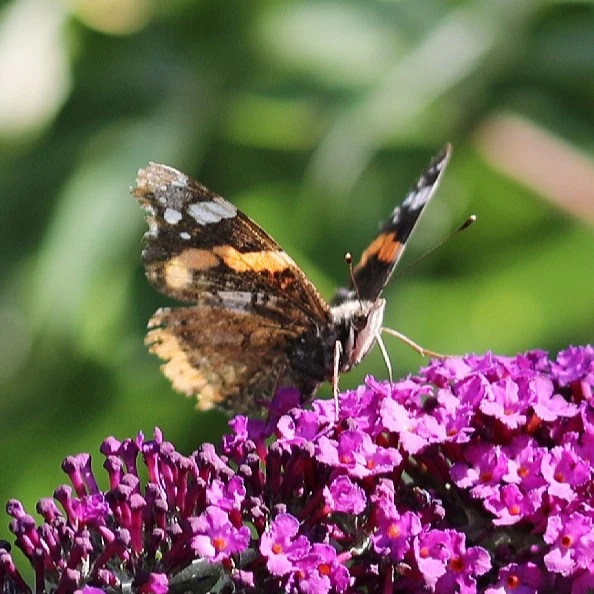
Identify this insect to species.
Vanessa atalanta
